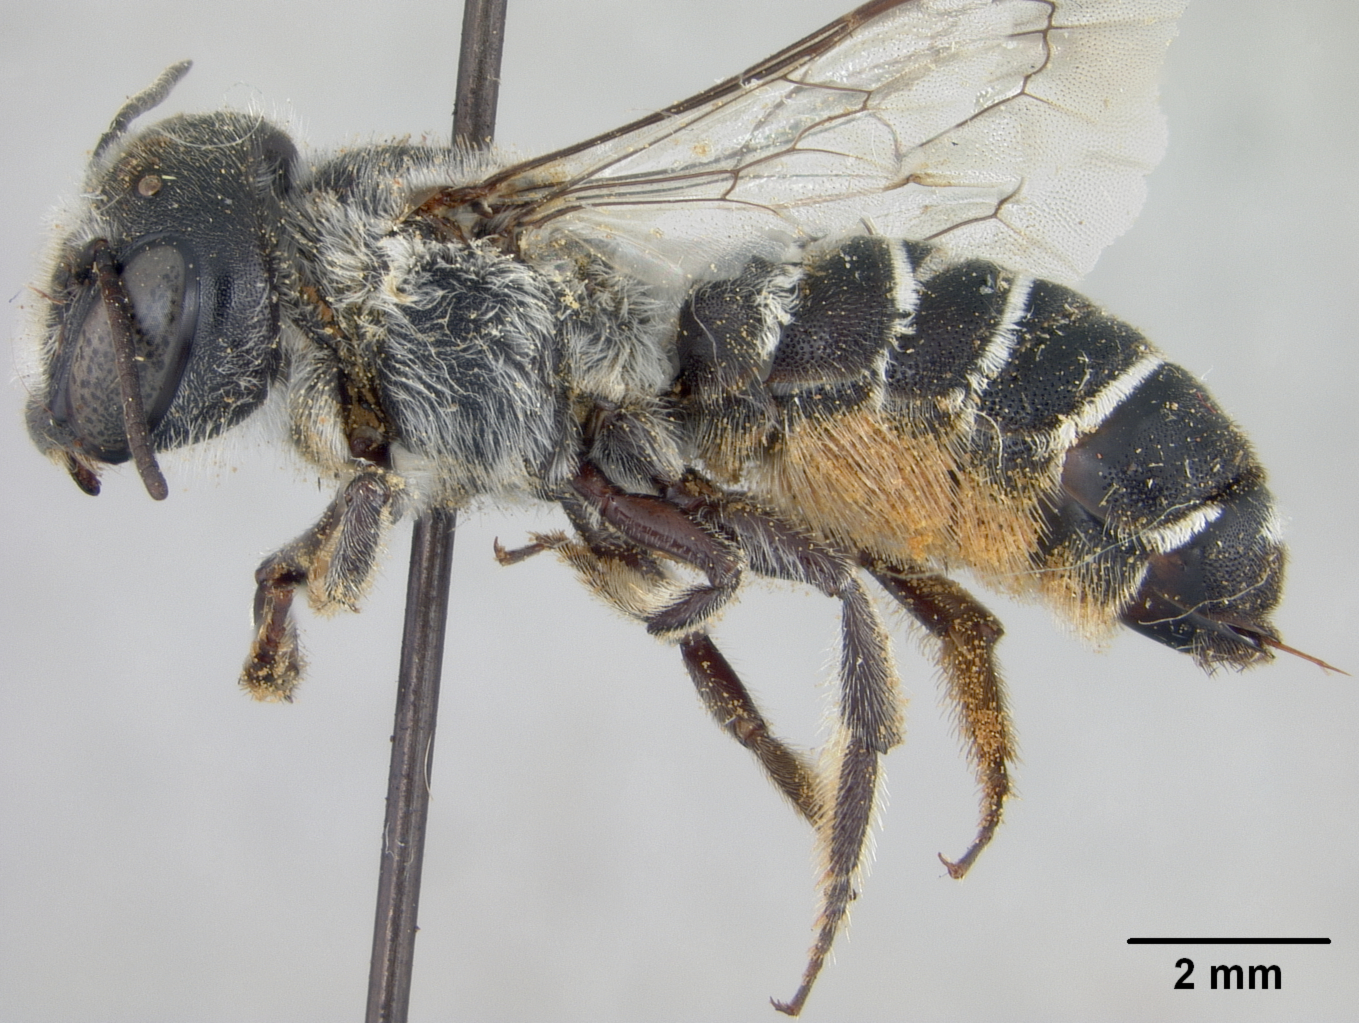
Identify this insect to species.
Megachile tucsonensis
